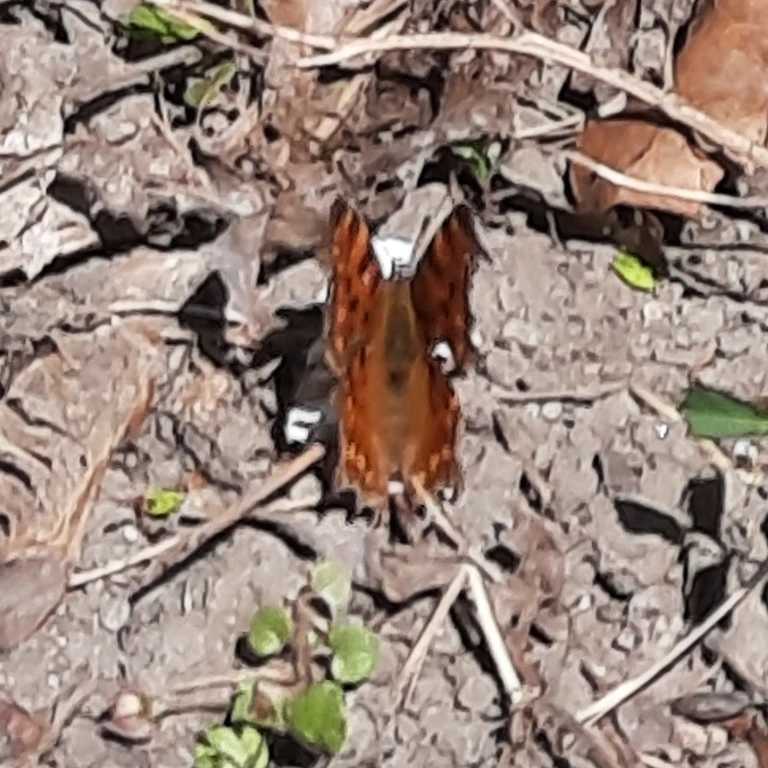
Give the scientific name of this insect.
Polygonia c-album
